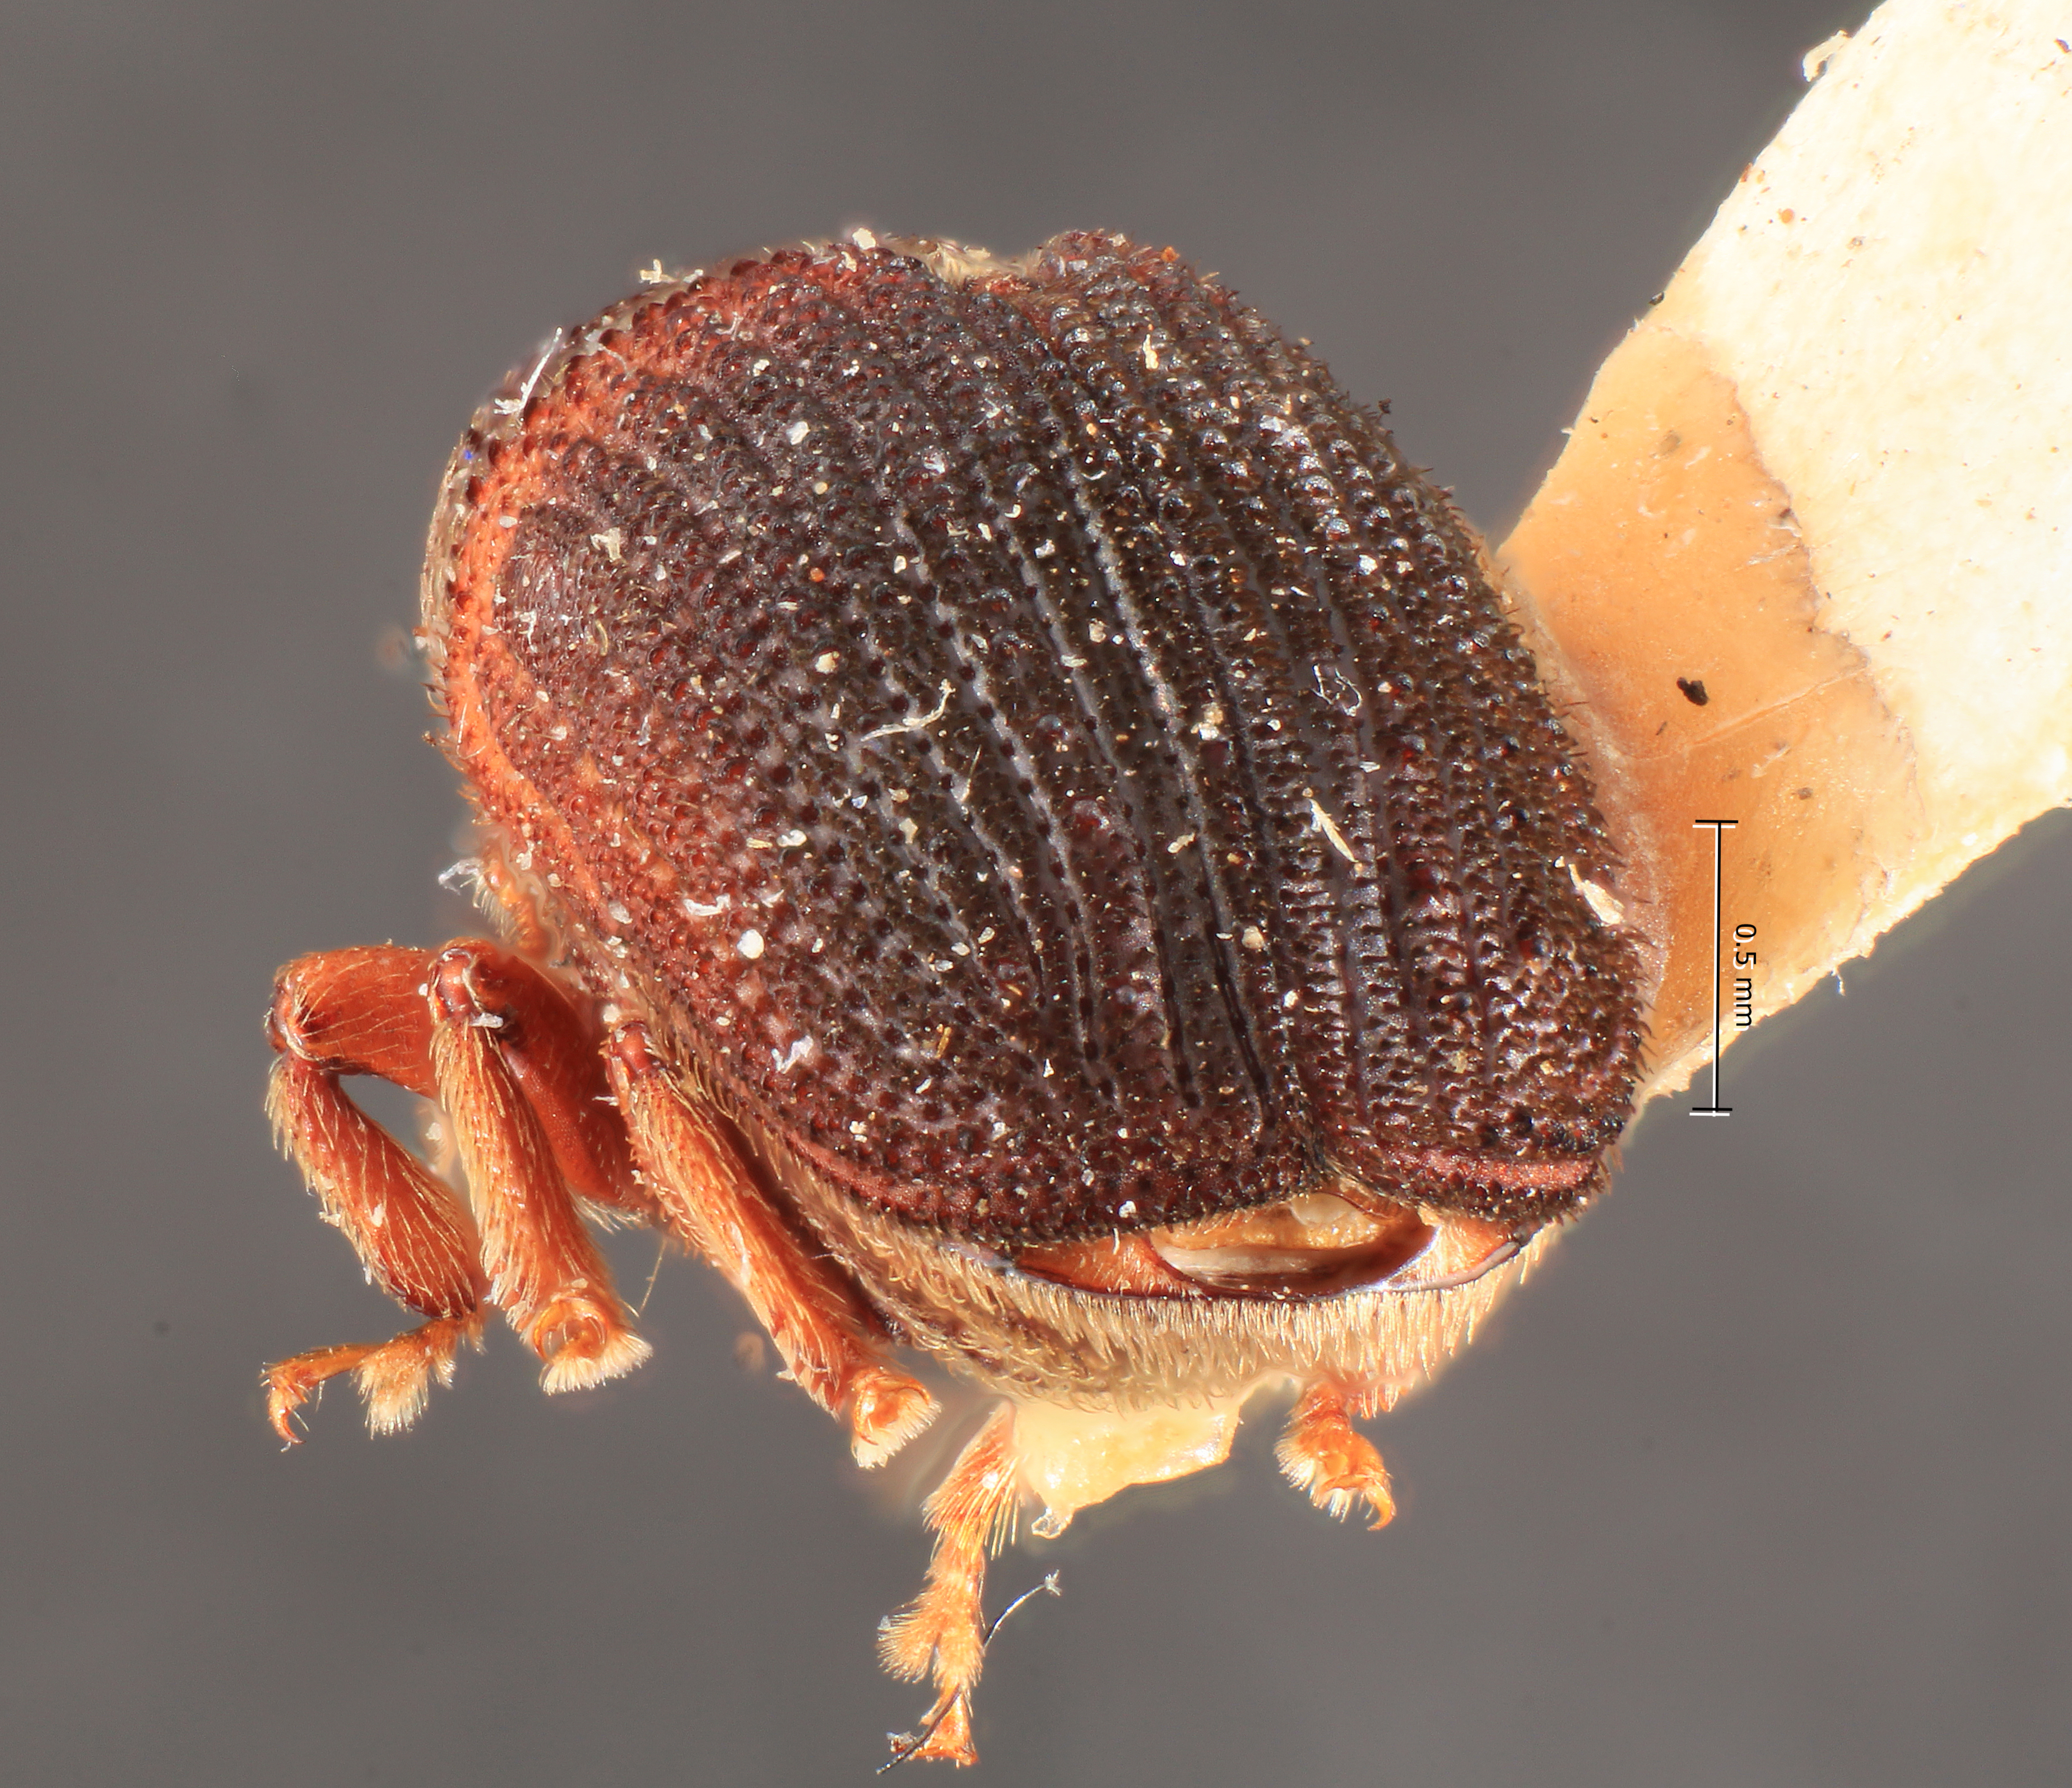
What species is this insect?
Hylesinus striatus
